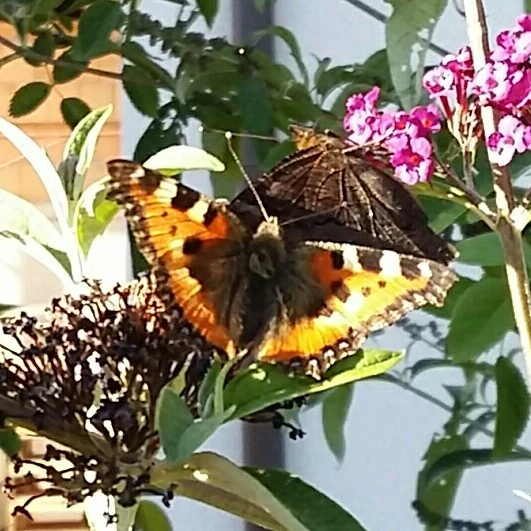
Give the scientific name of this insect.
Aglais urticae
